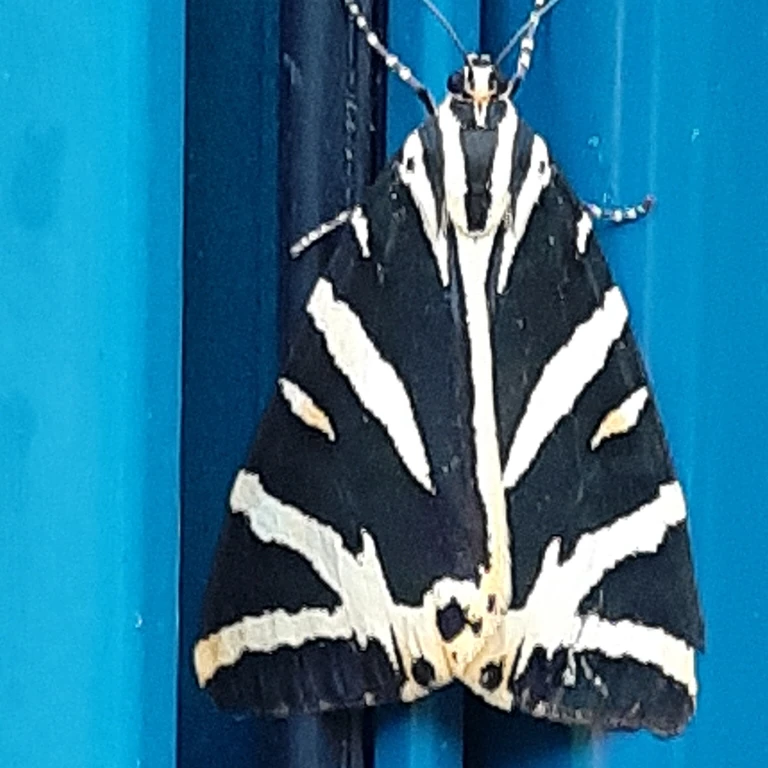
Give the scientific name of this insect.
Euplagia quadripunctaria
